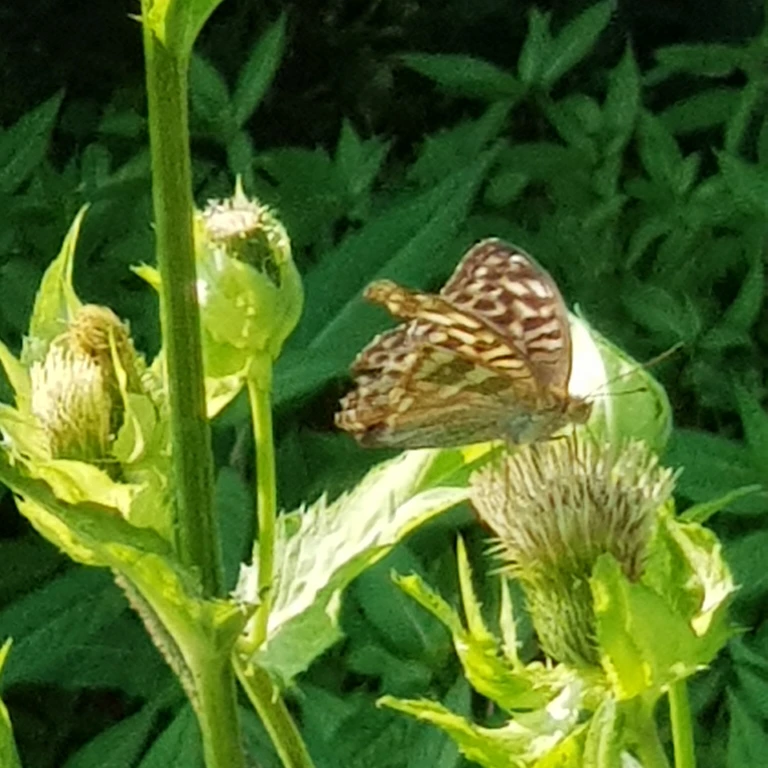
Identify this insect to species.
Argynnis paphia
